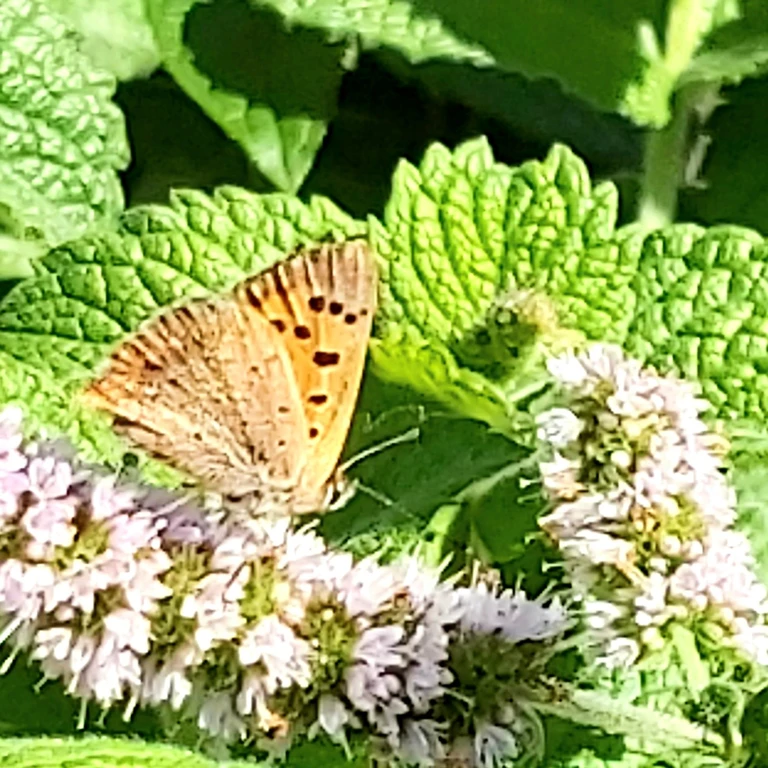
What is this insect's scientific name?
Lycaena phlaeas
